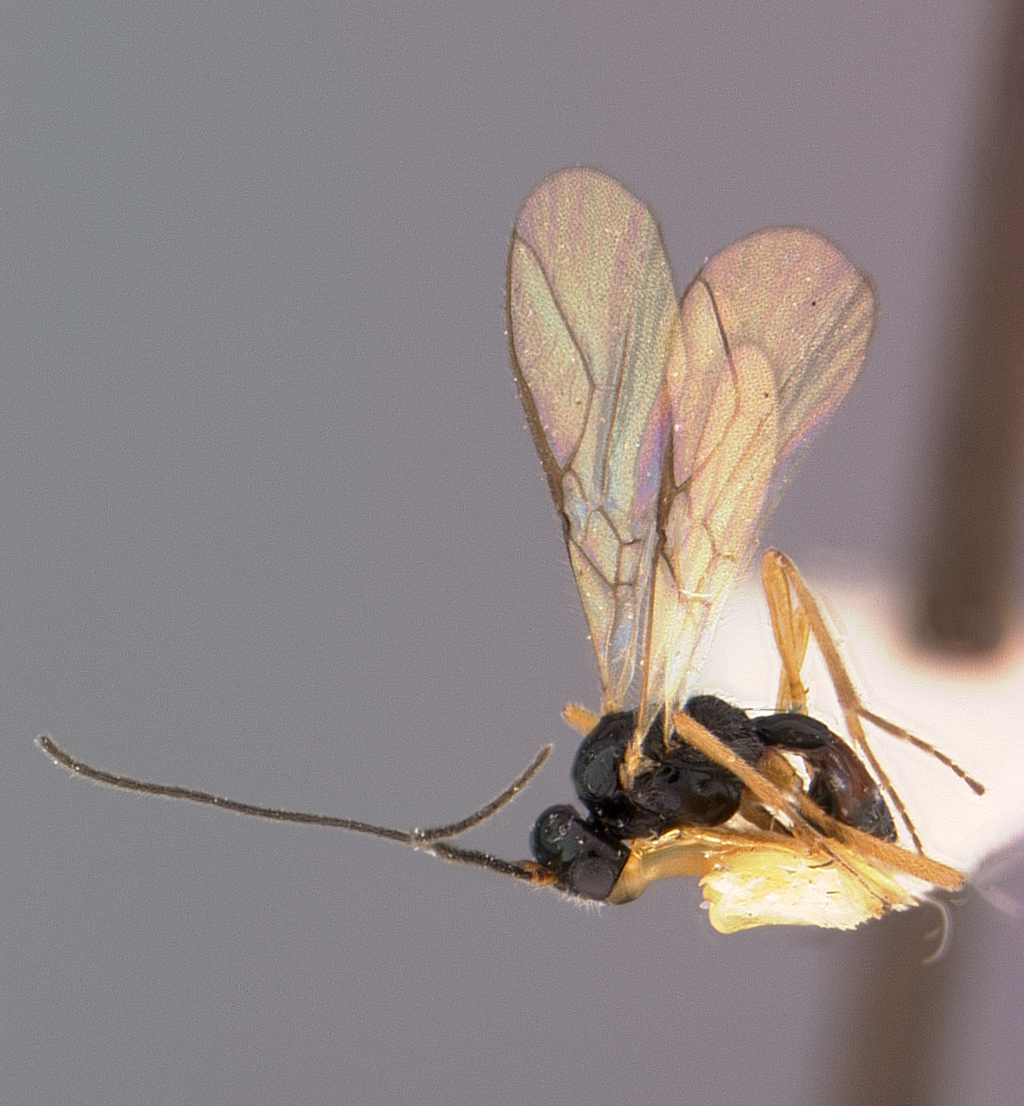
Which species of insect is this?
Opius posadai
